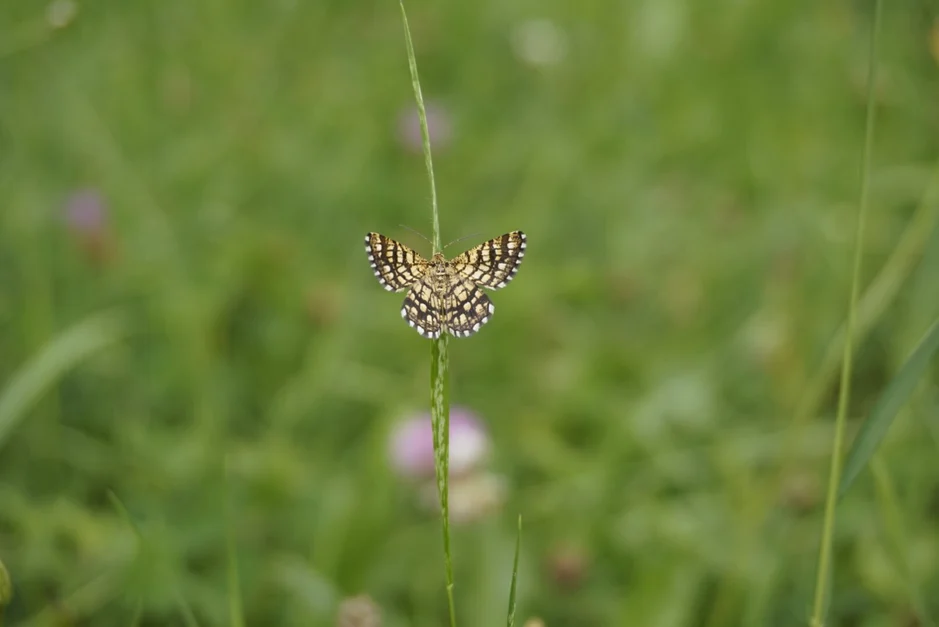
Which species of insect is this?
Chiasmia clathrata
